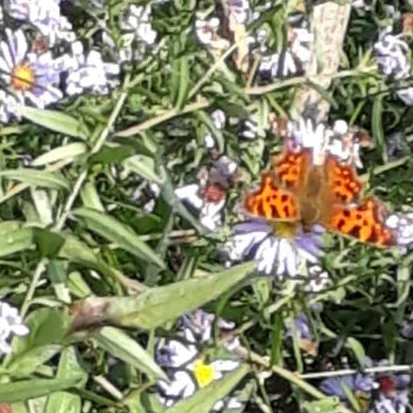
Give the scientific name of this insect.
Polygonia c-album
